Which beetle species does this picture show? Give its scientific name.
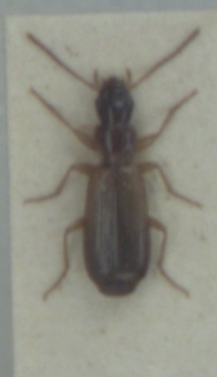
Paradromius linearis
